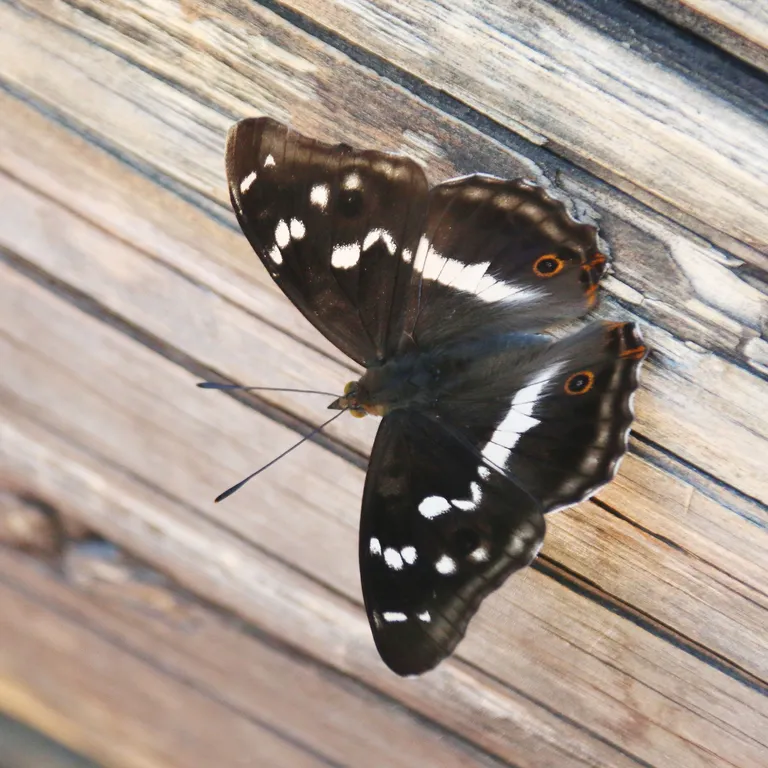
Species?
Apatura iris
